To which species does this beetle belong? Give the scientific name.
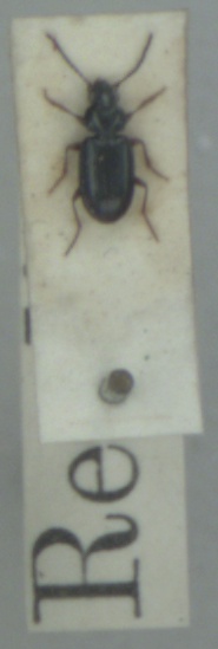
Bembidion guttula
